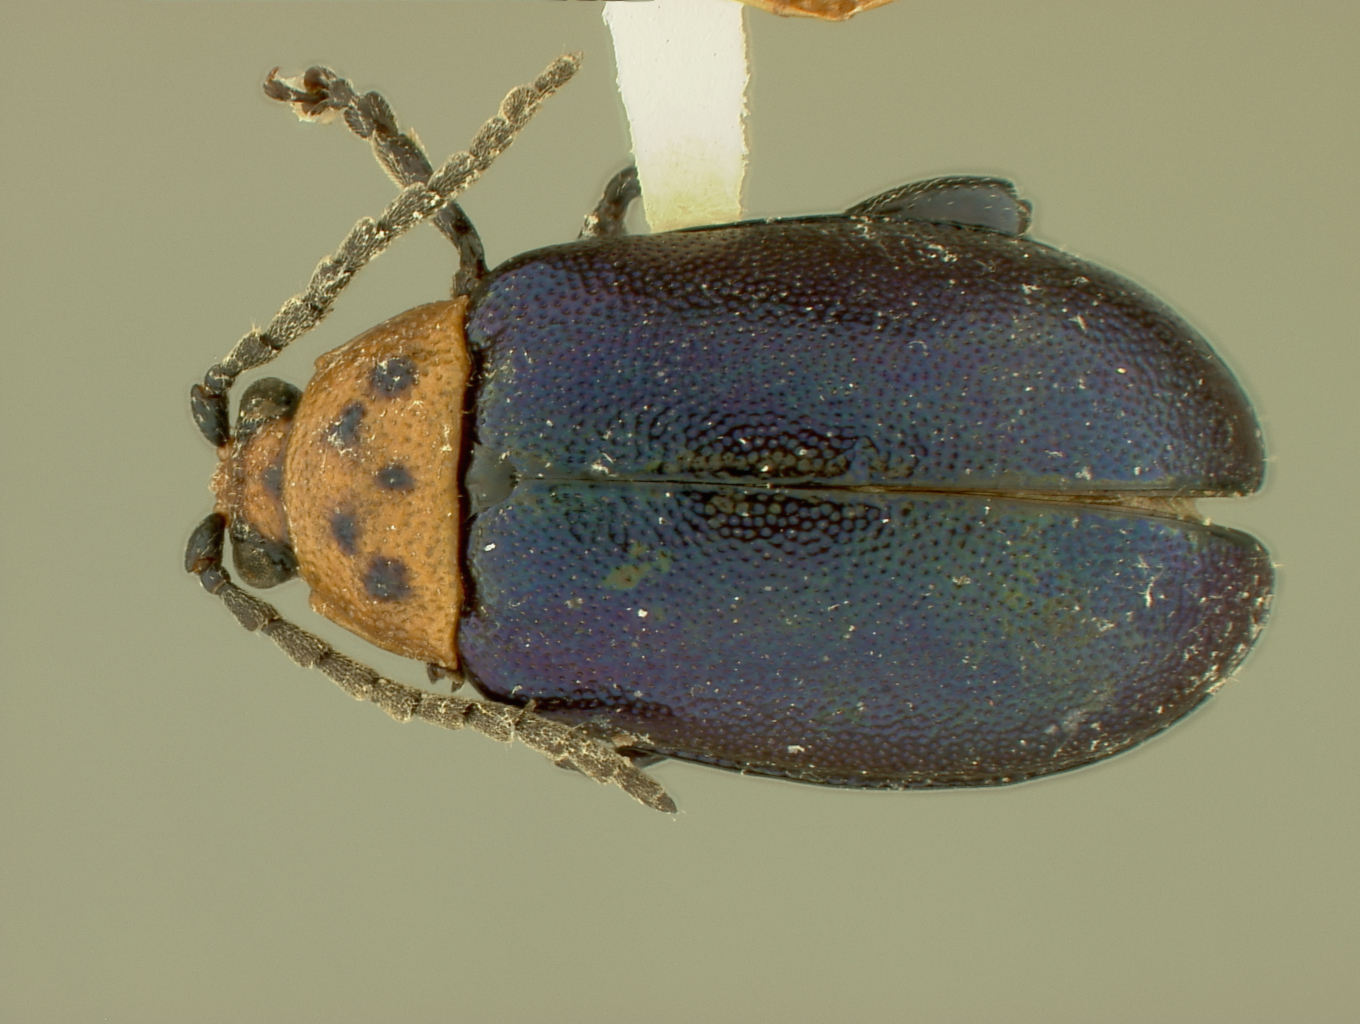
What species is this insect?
Oedionychis pseudothoracica (also Oedionychus pseudothoracica)
